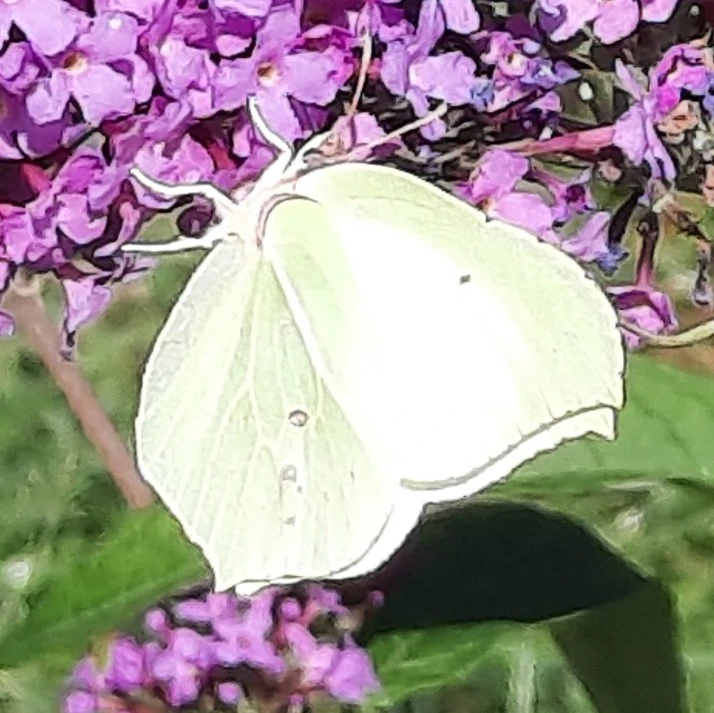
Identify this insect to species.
Gonepteryx rhamni
